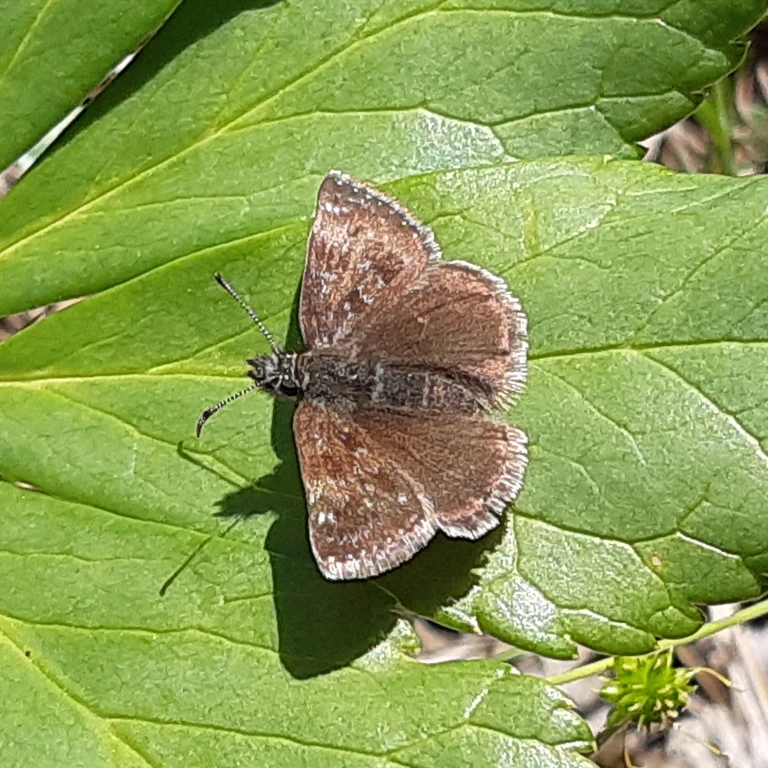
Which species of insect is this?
Erynnis tages
